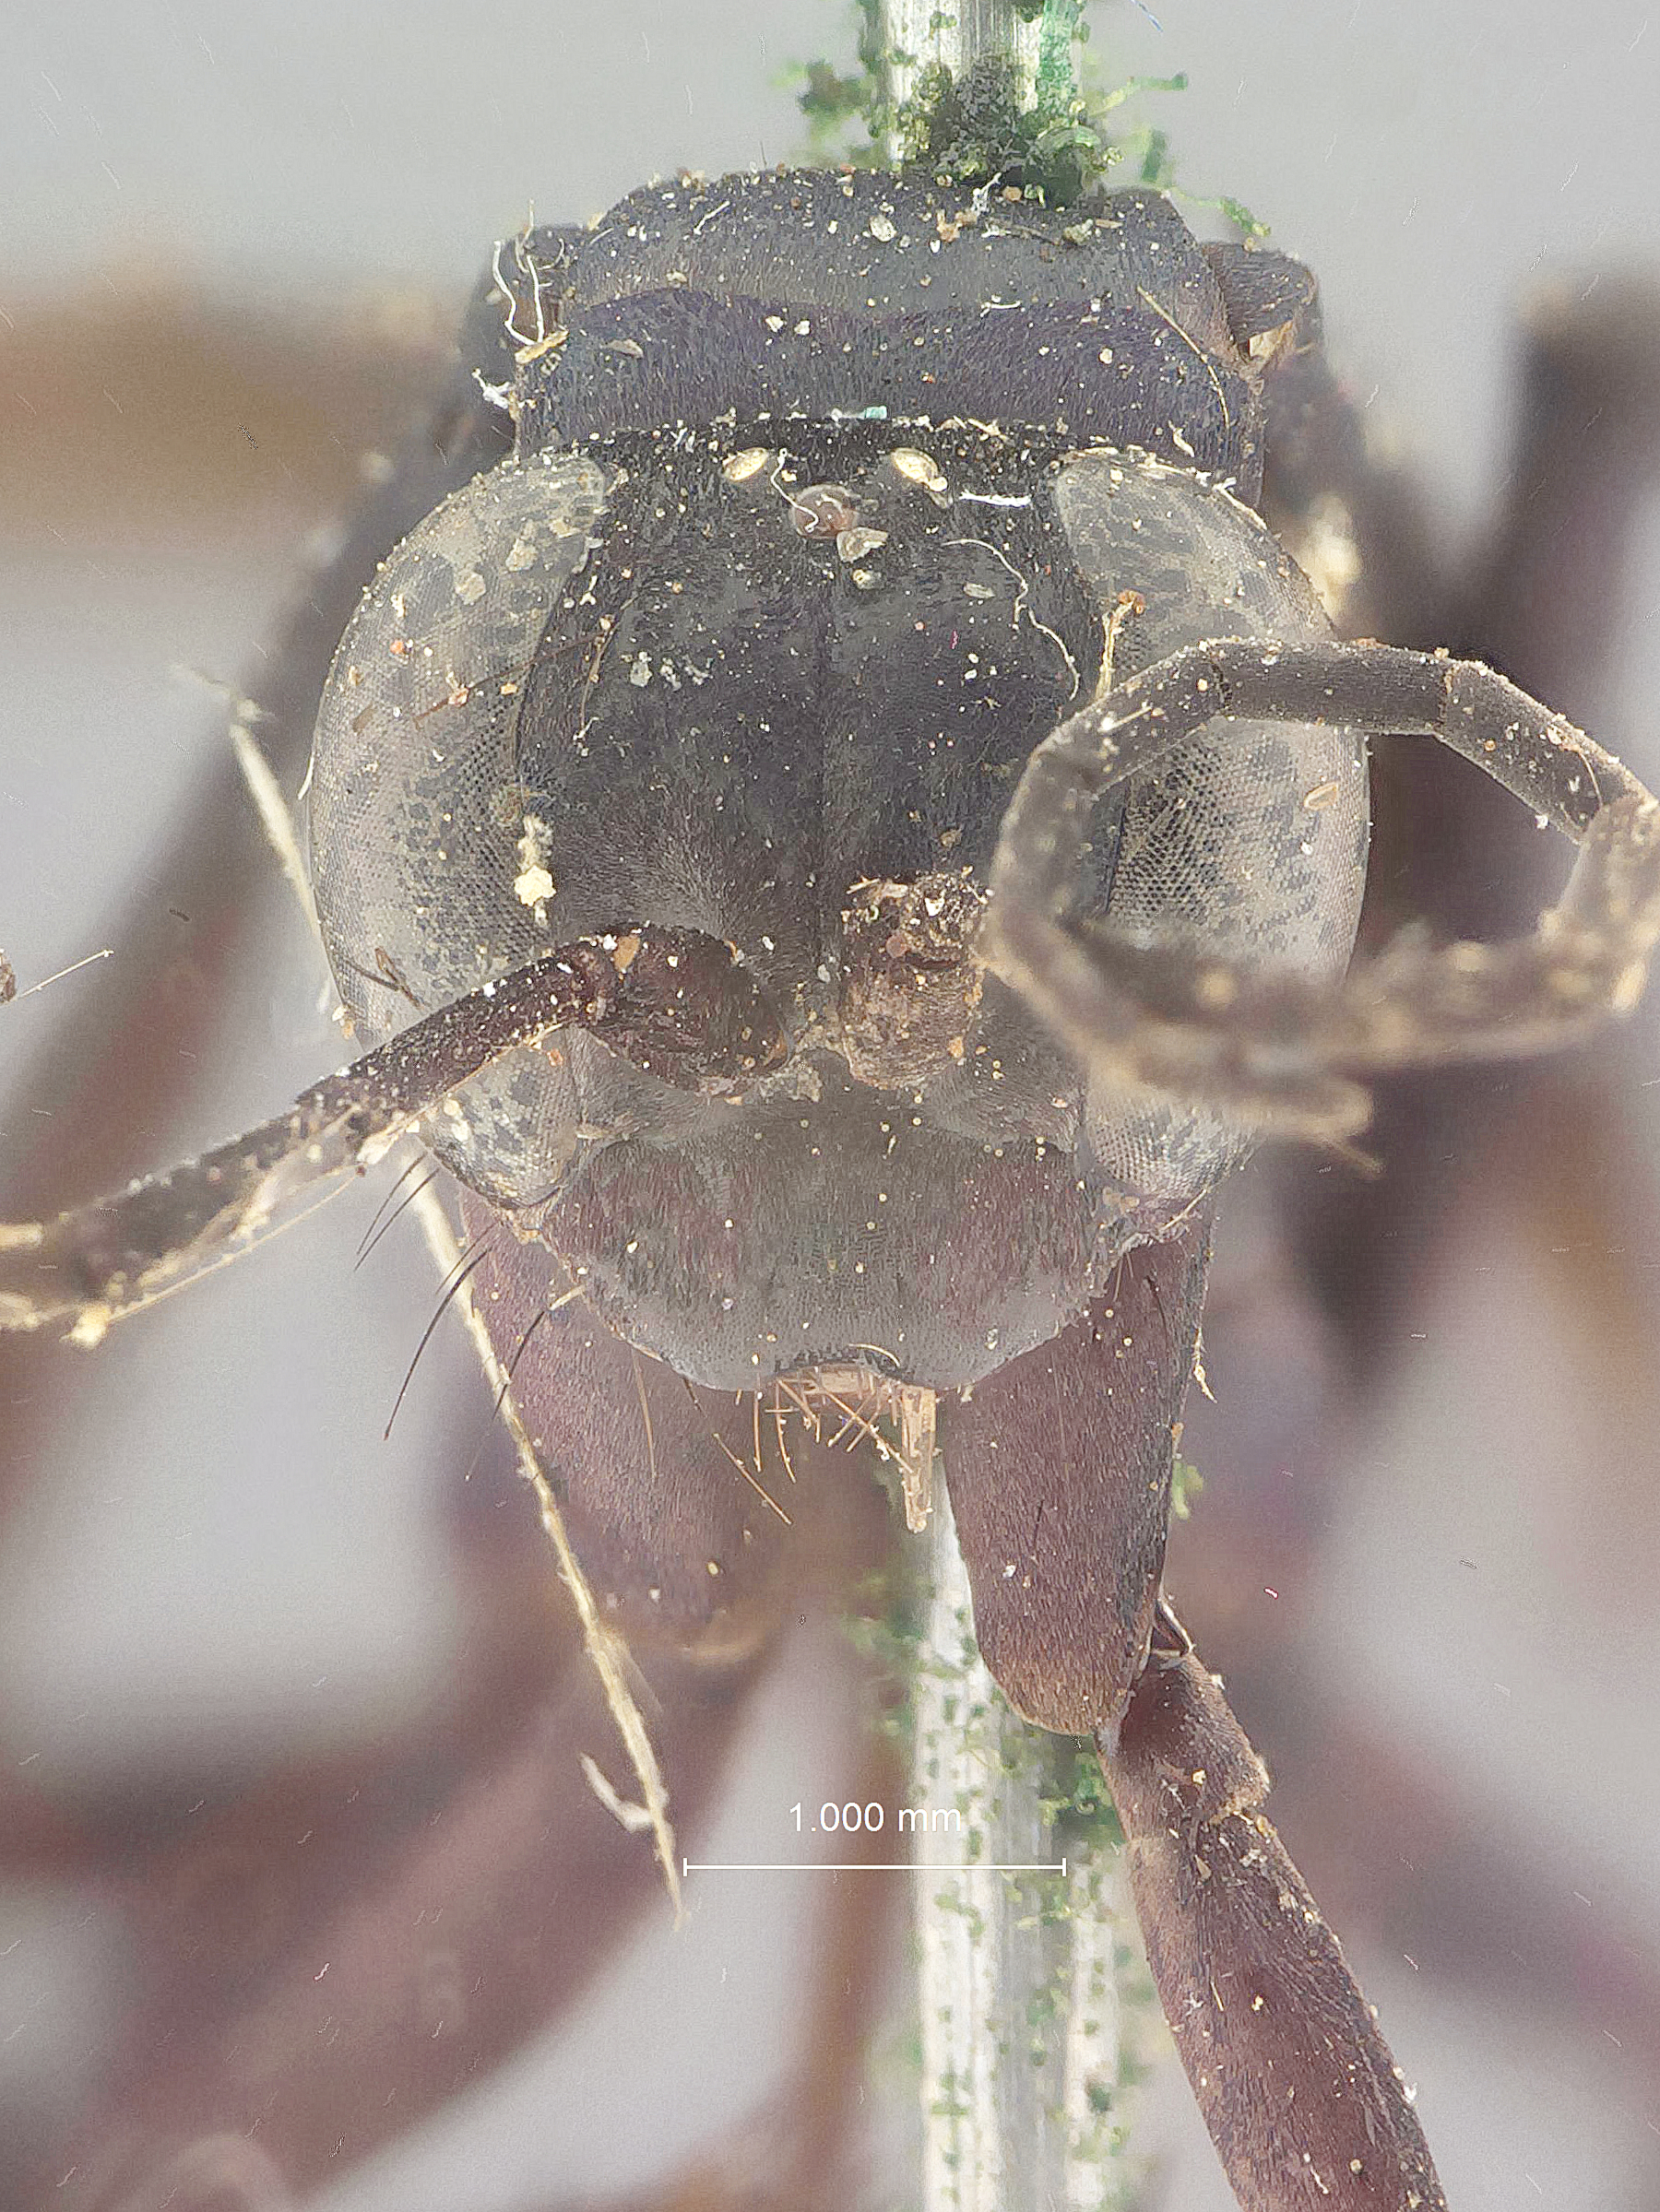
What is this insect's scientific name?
Pompilus propinquus
